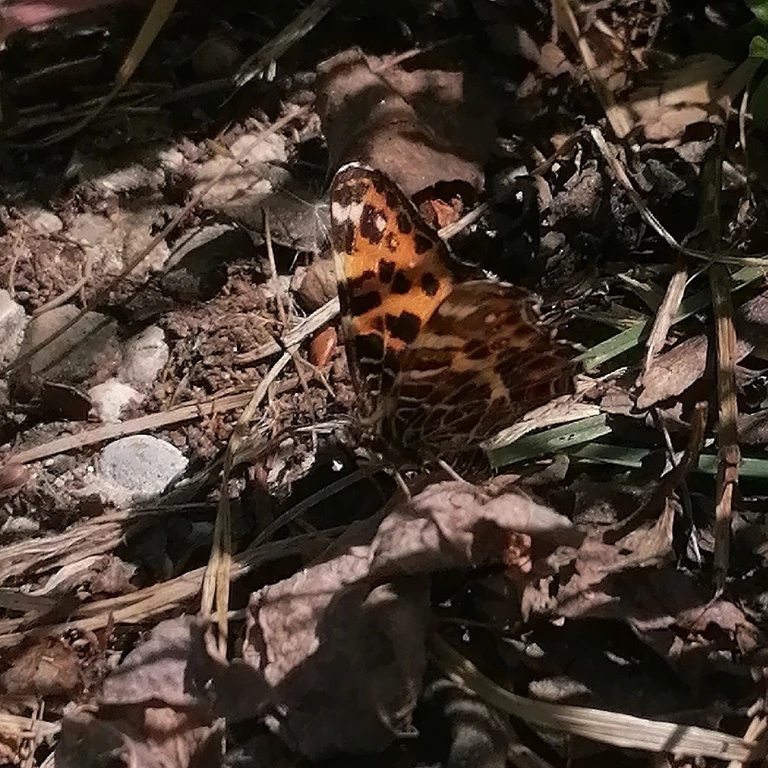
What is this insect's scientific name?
Araschnia levana
